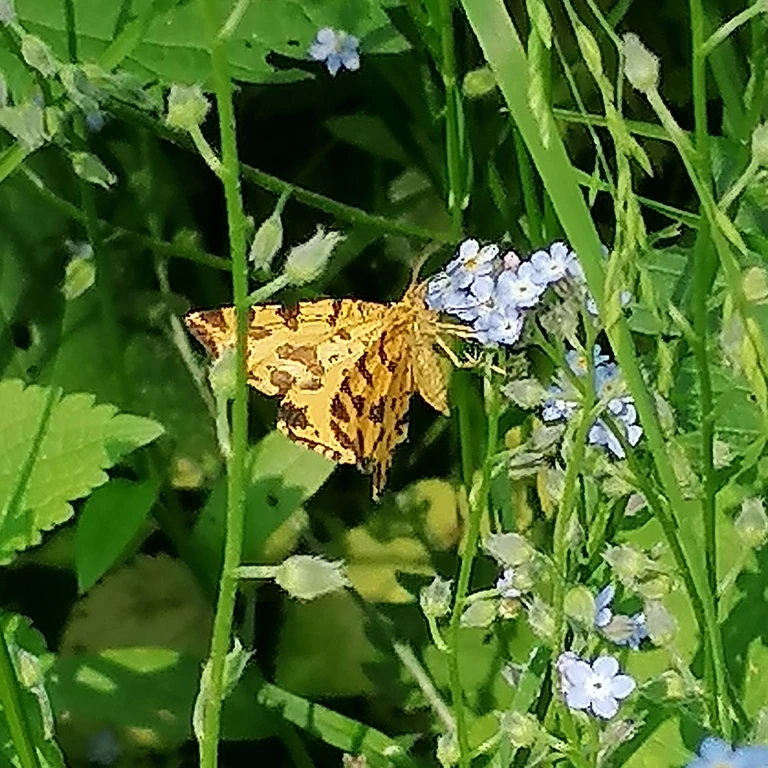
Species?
Pseudopanthera macularia
